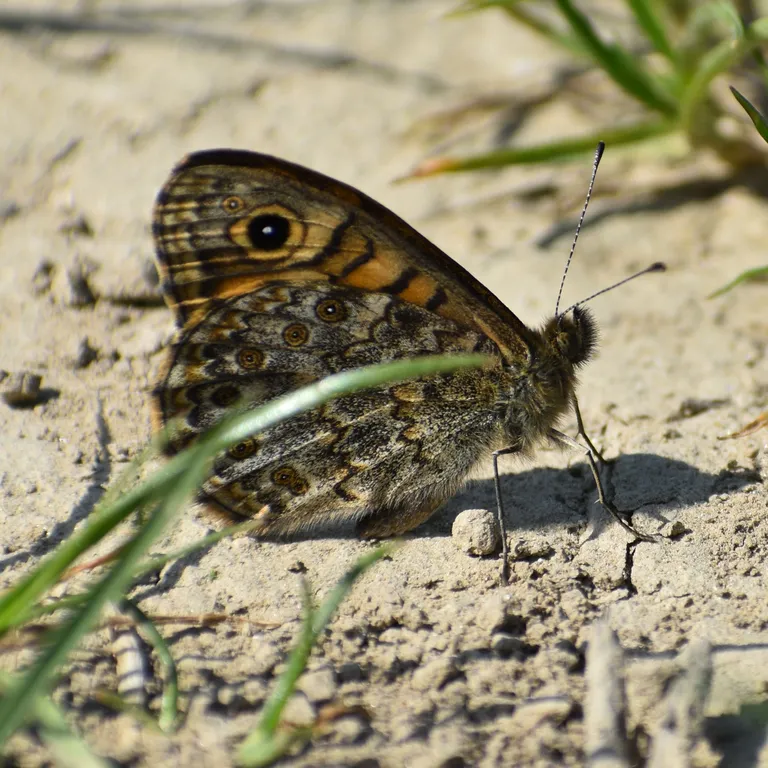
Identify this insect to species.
Lasiommata megera (also Pararge megera)
